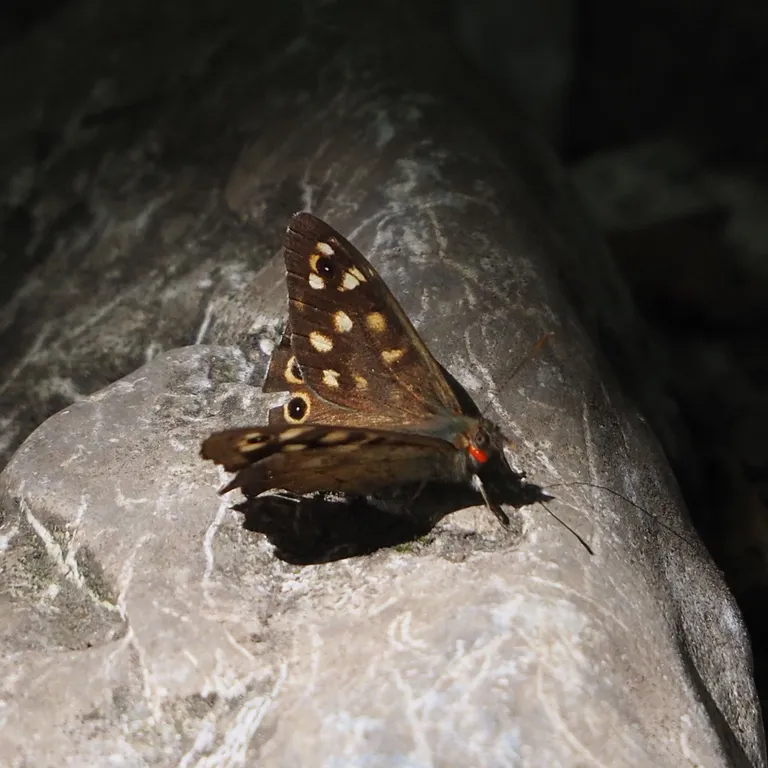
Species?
Pararge aegeria
